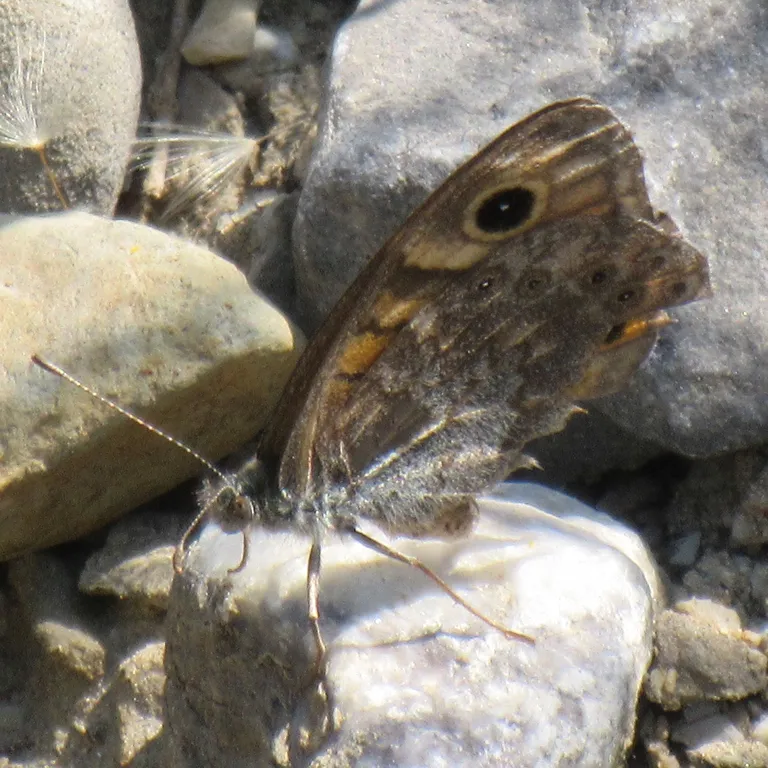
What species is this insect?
Lasiommata megera (also Pararge megera)
